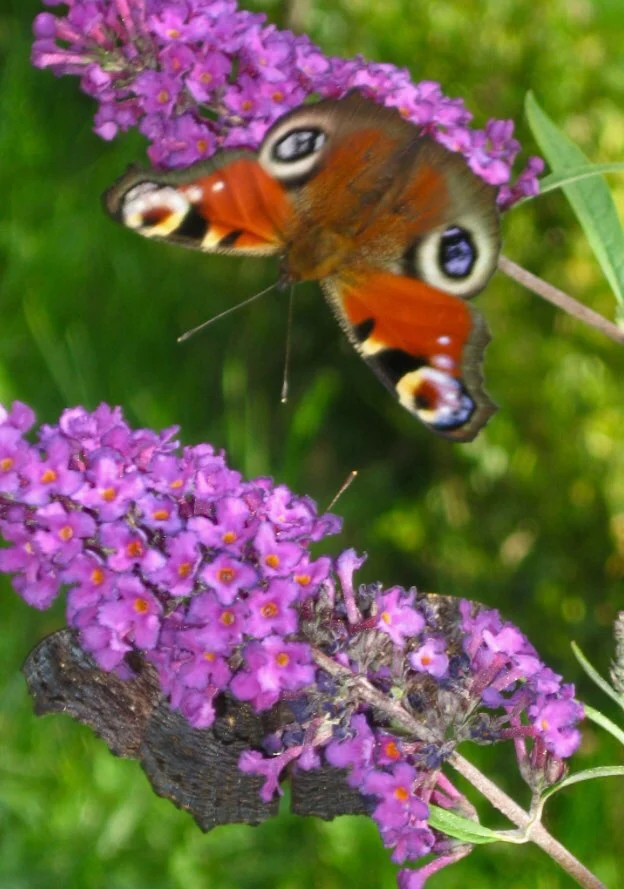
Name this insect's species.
Aglais io
